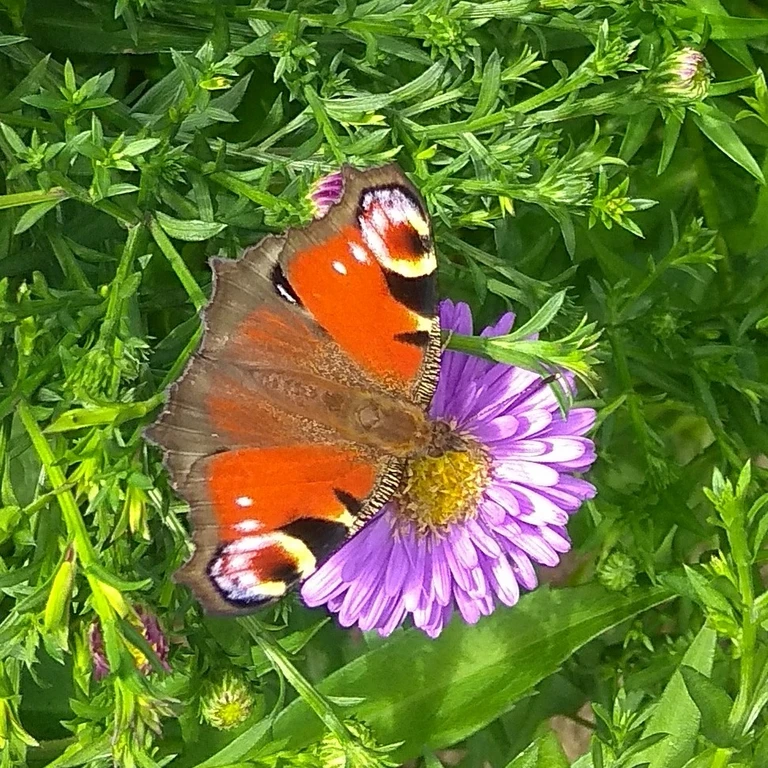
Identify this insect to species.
Aglais io
